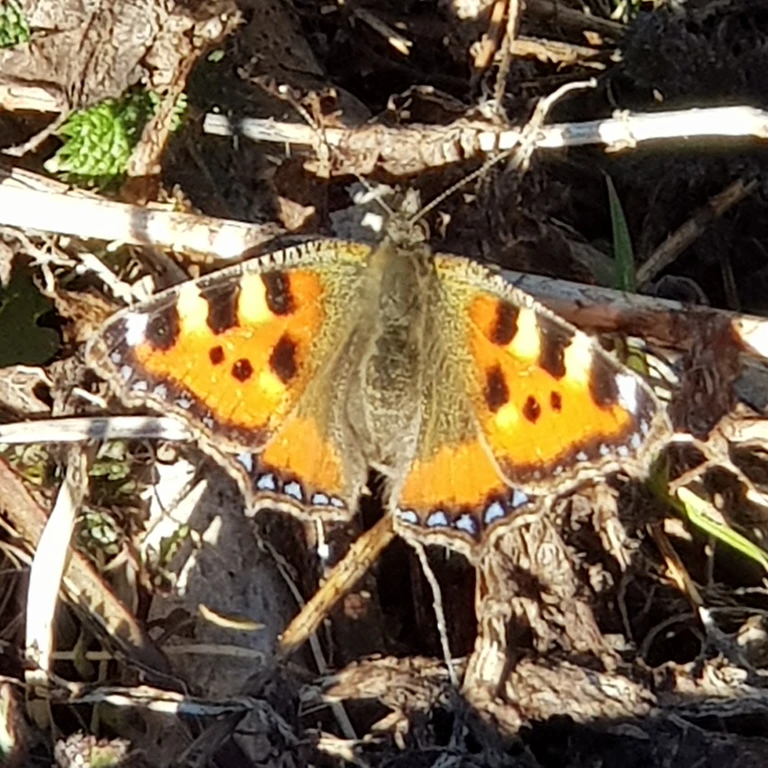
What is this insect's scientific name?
Aglais urticae
